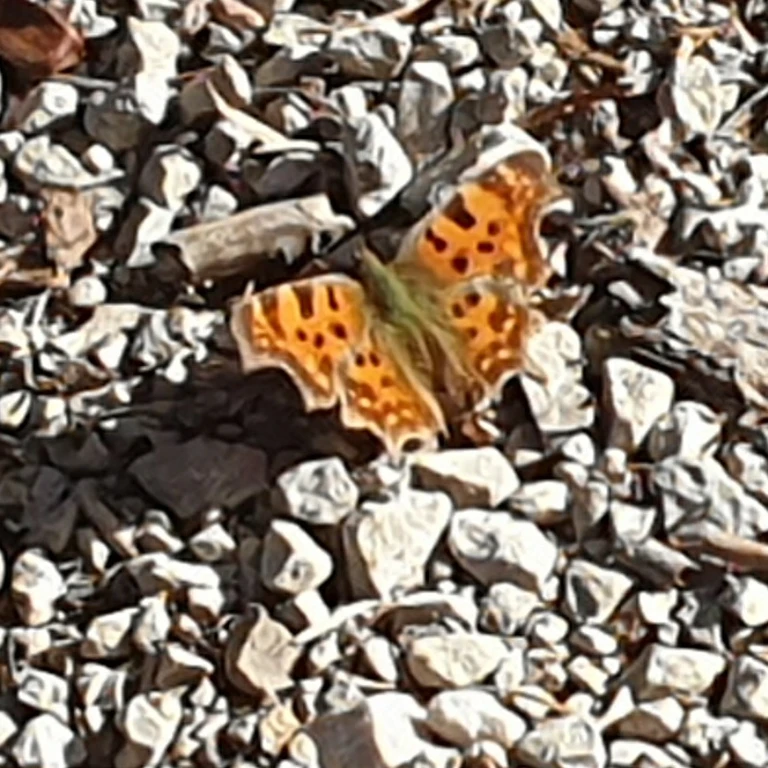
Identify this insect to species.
Polygonia c-album
